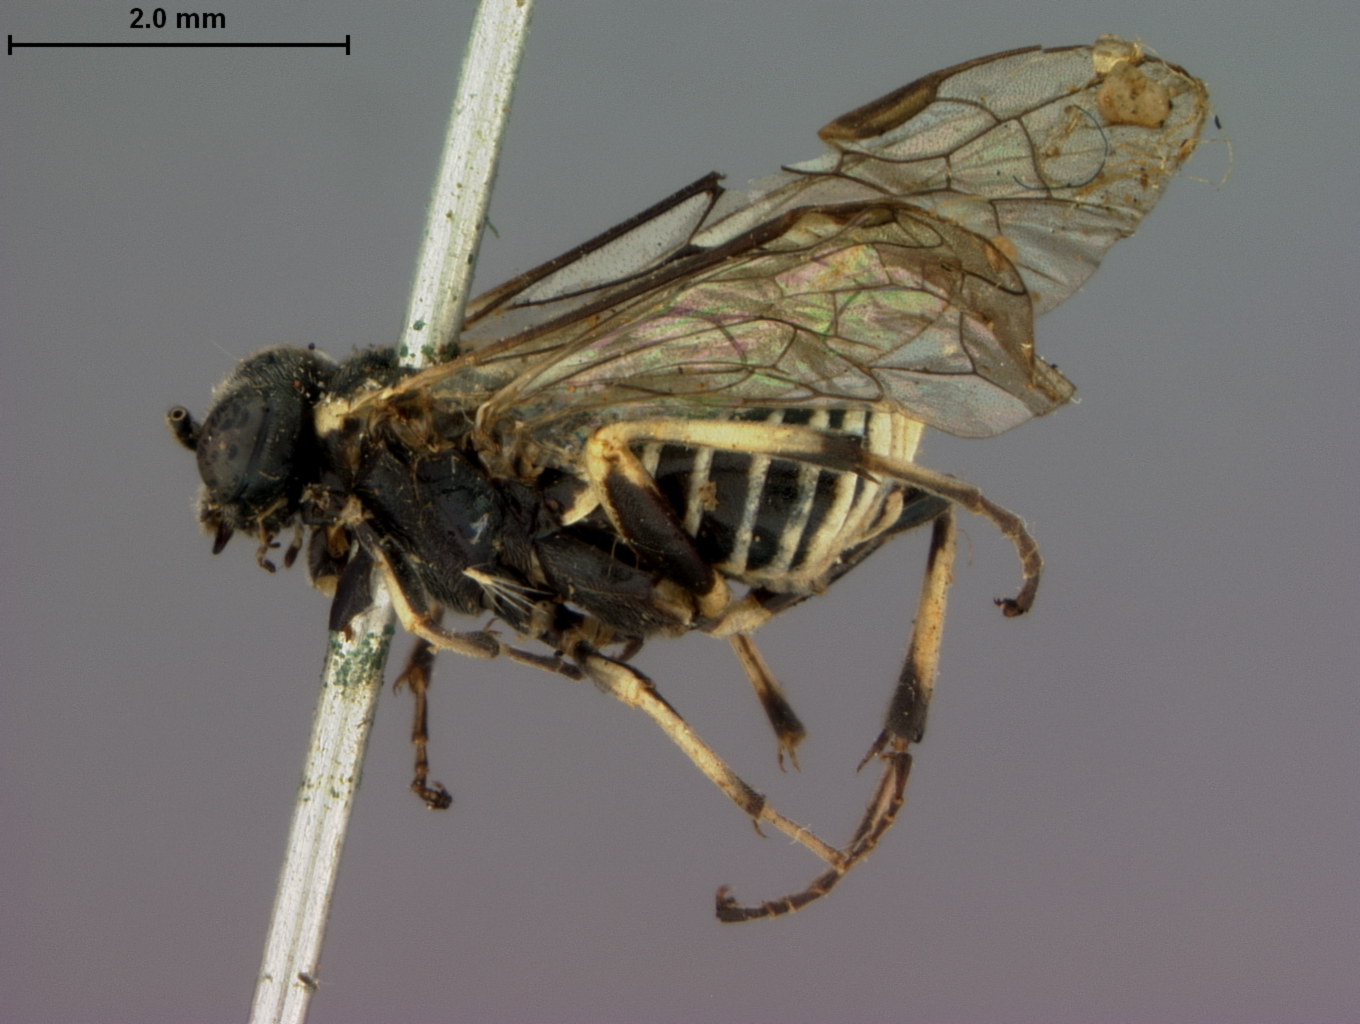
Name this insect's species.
Macrophya napensis
